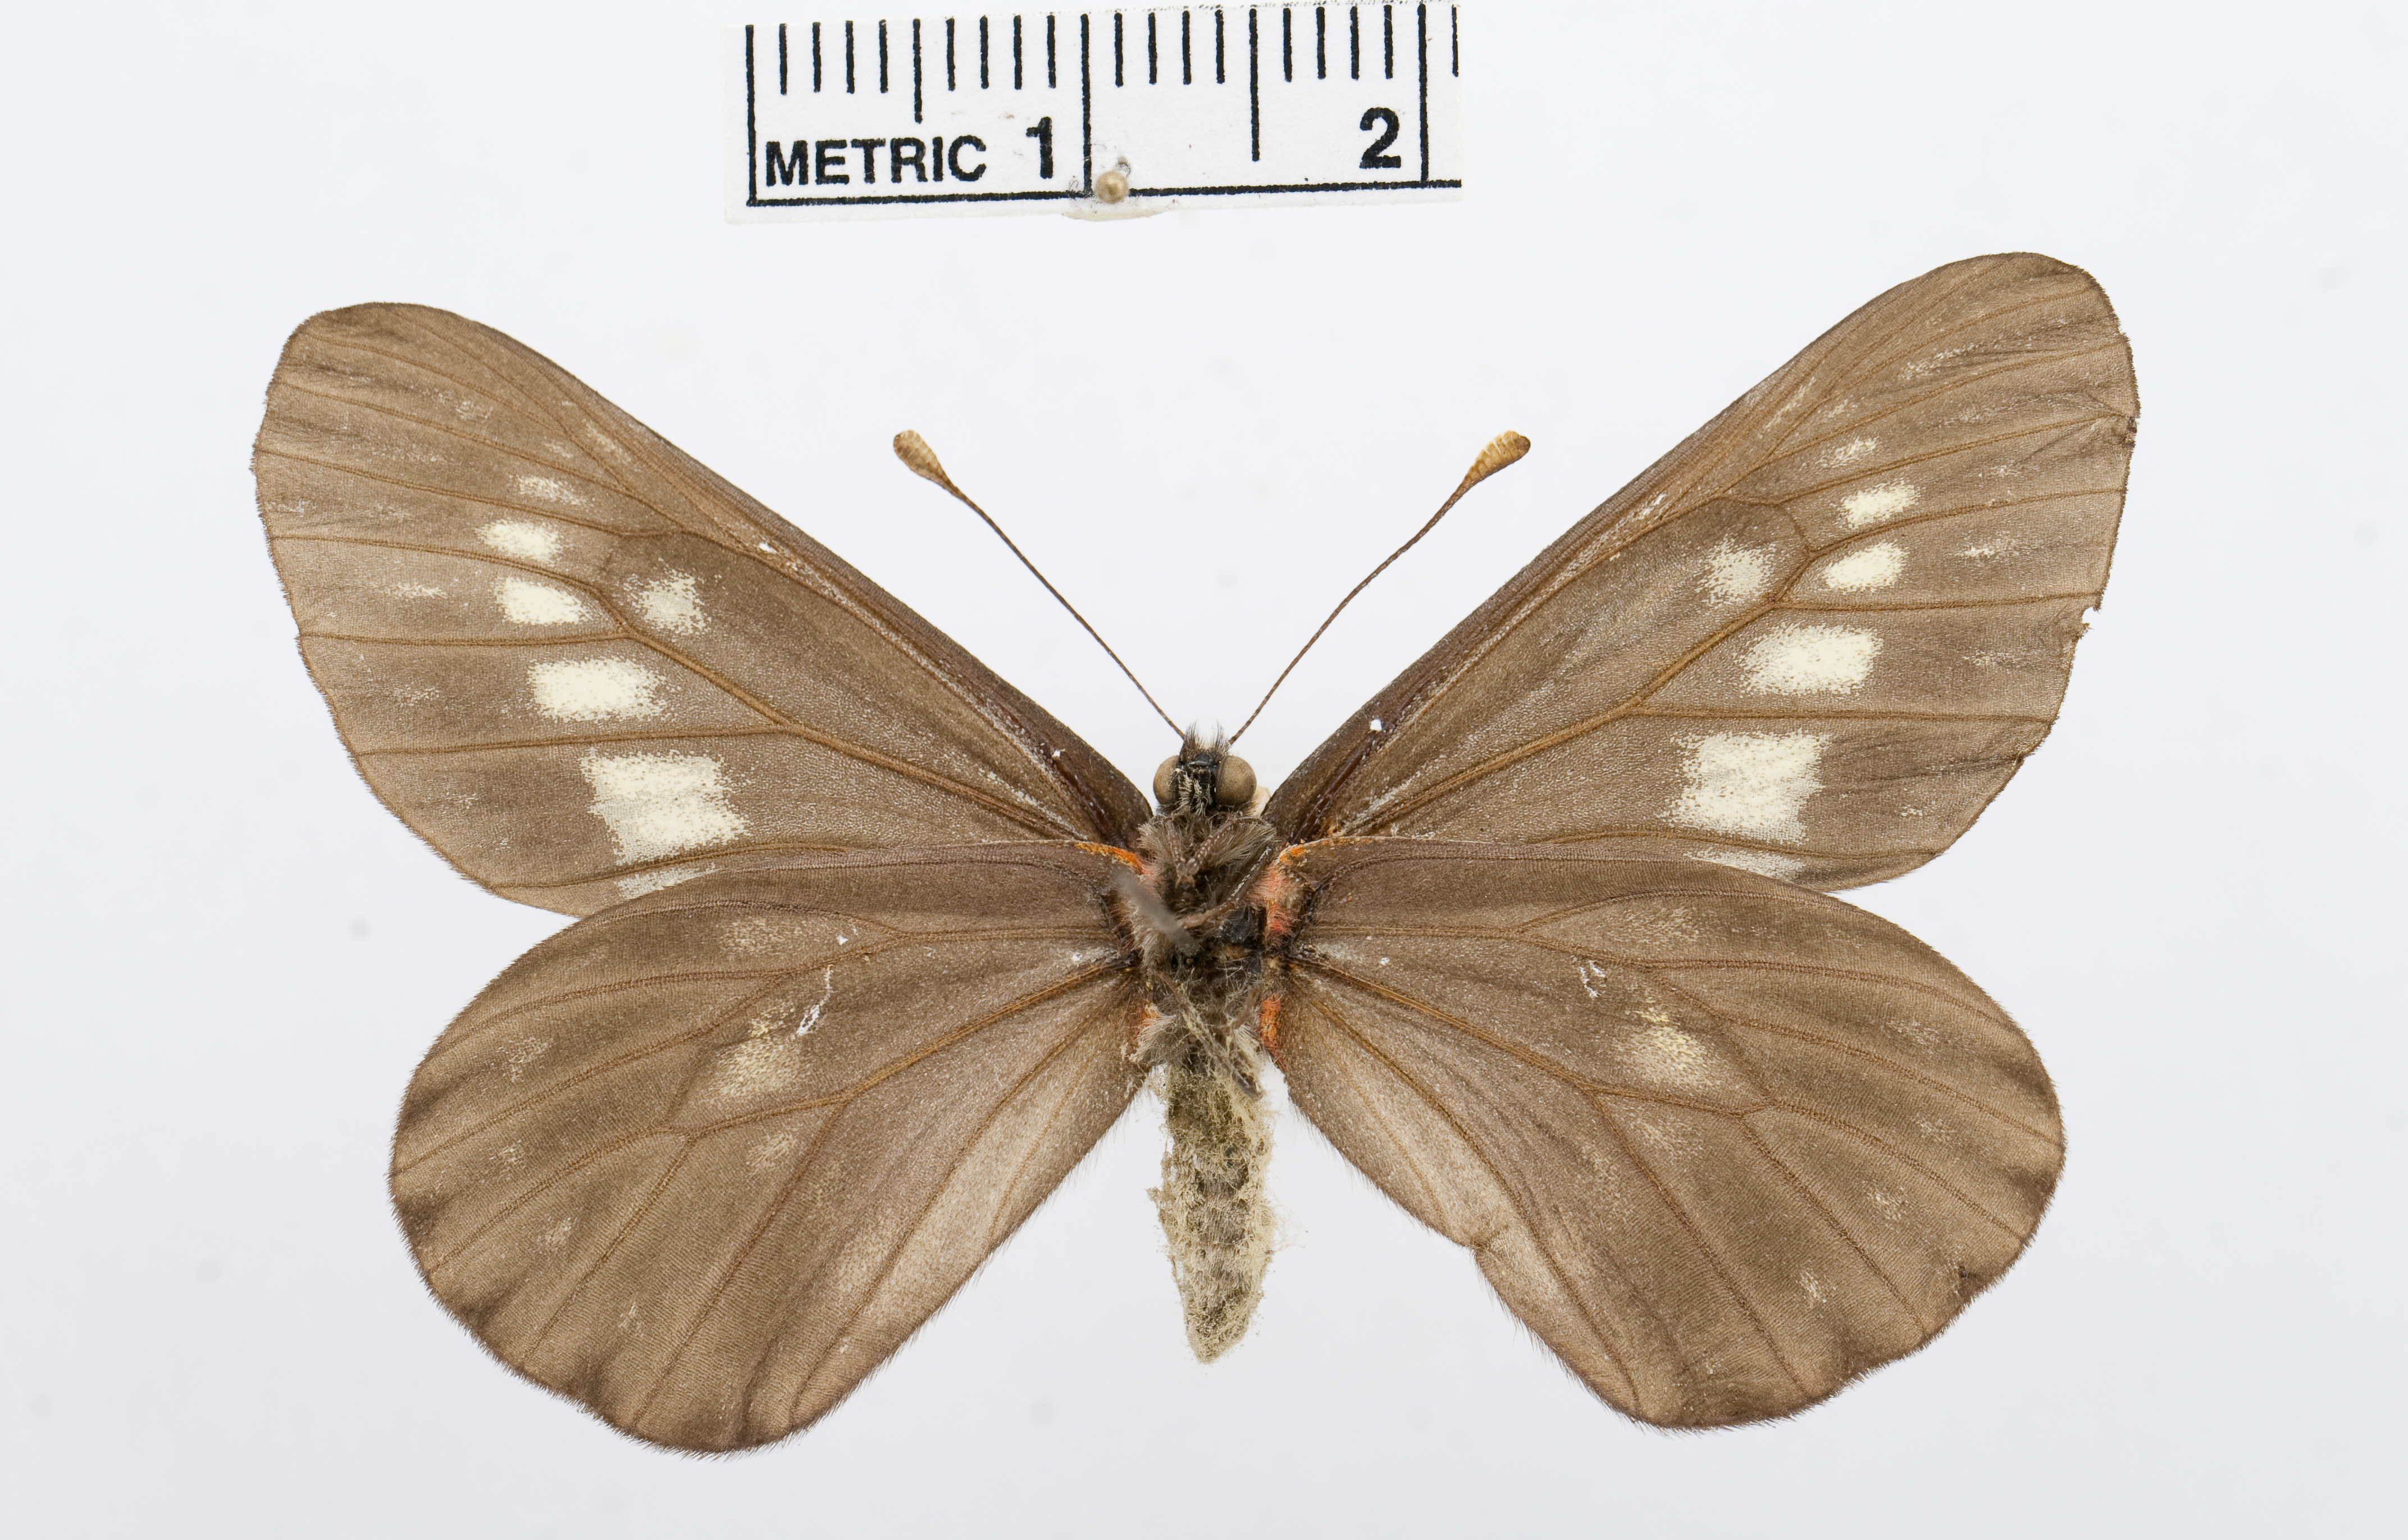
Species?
Eucheira socialis
